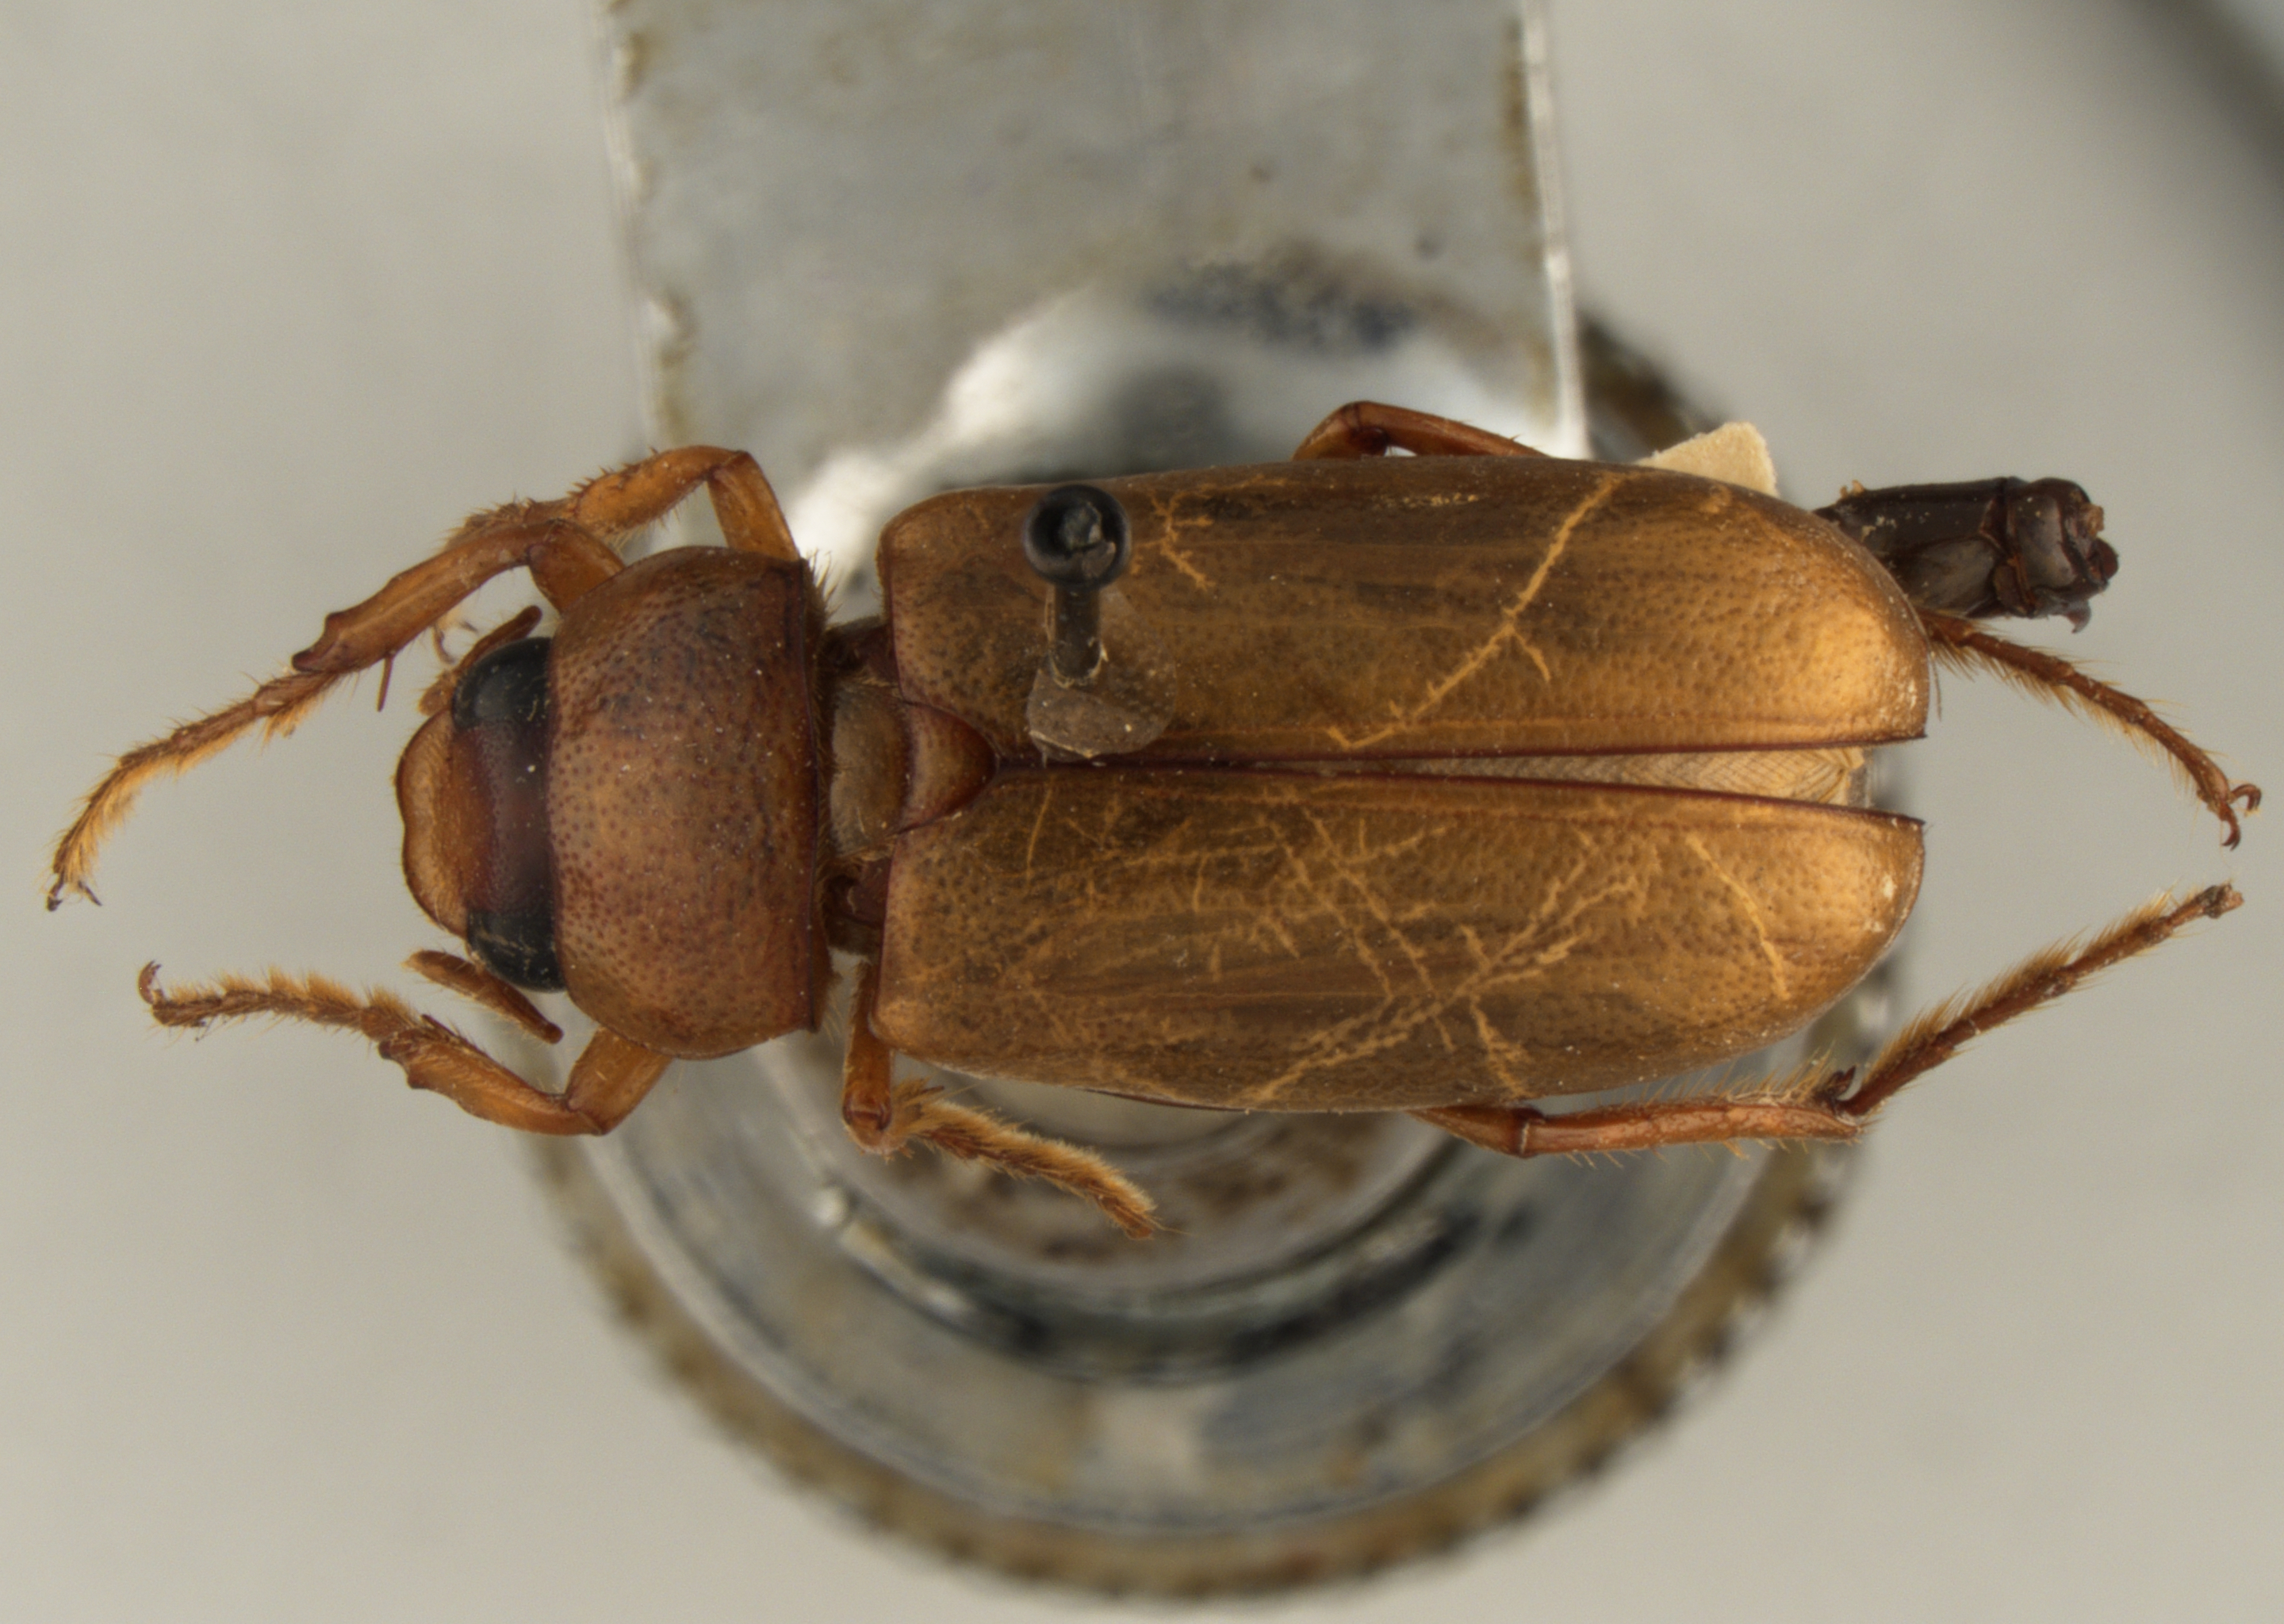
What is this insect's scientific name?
Chlaenobia aequata
